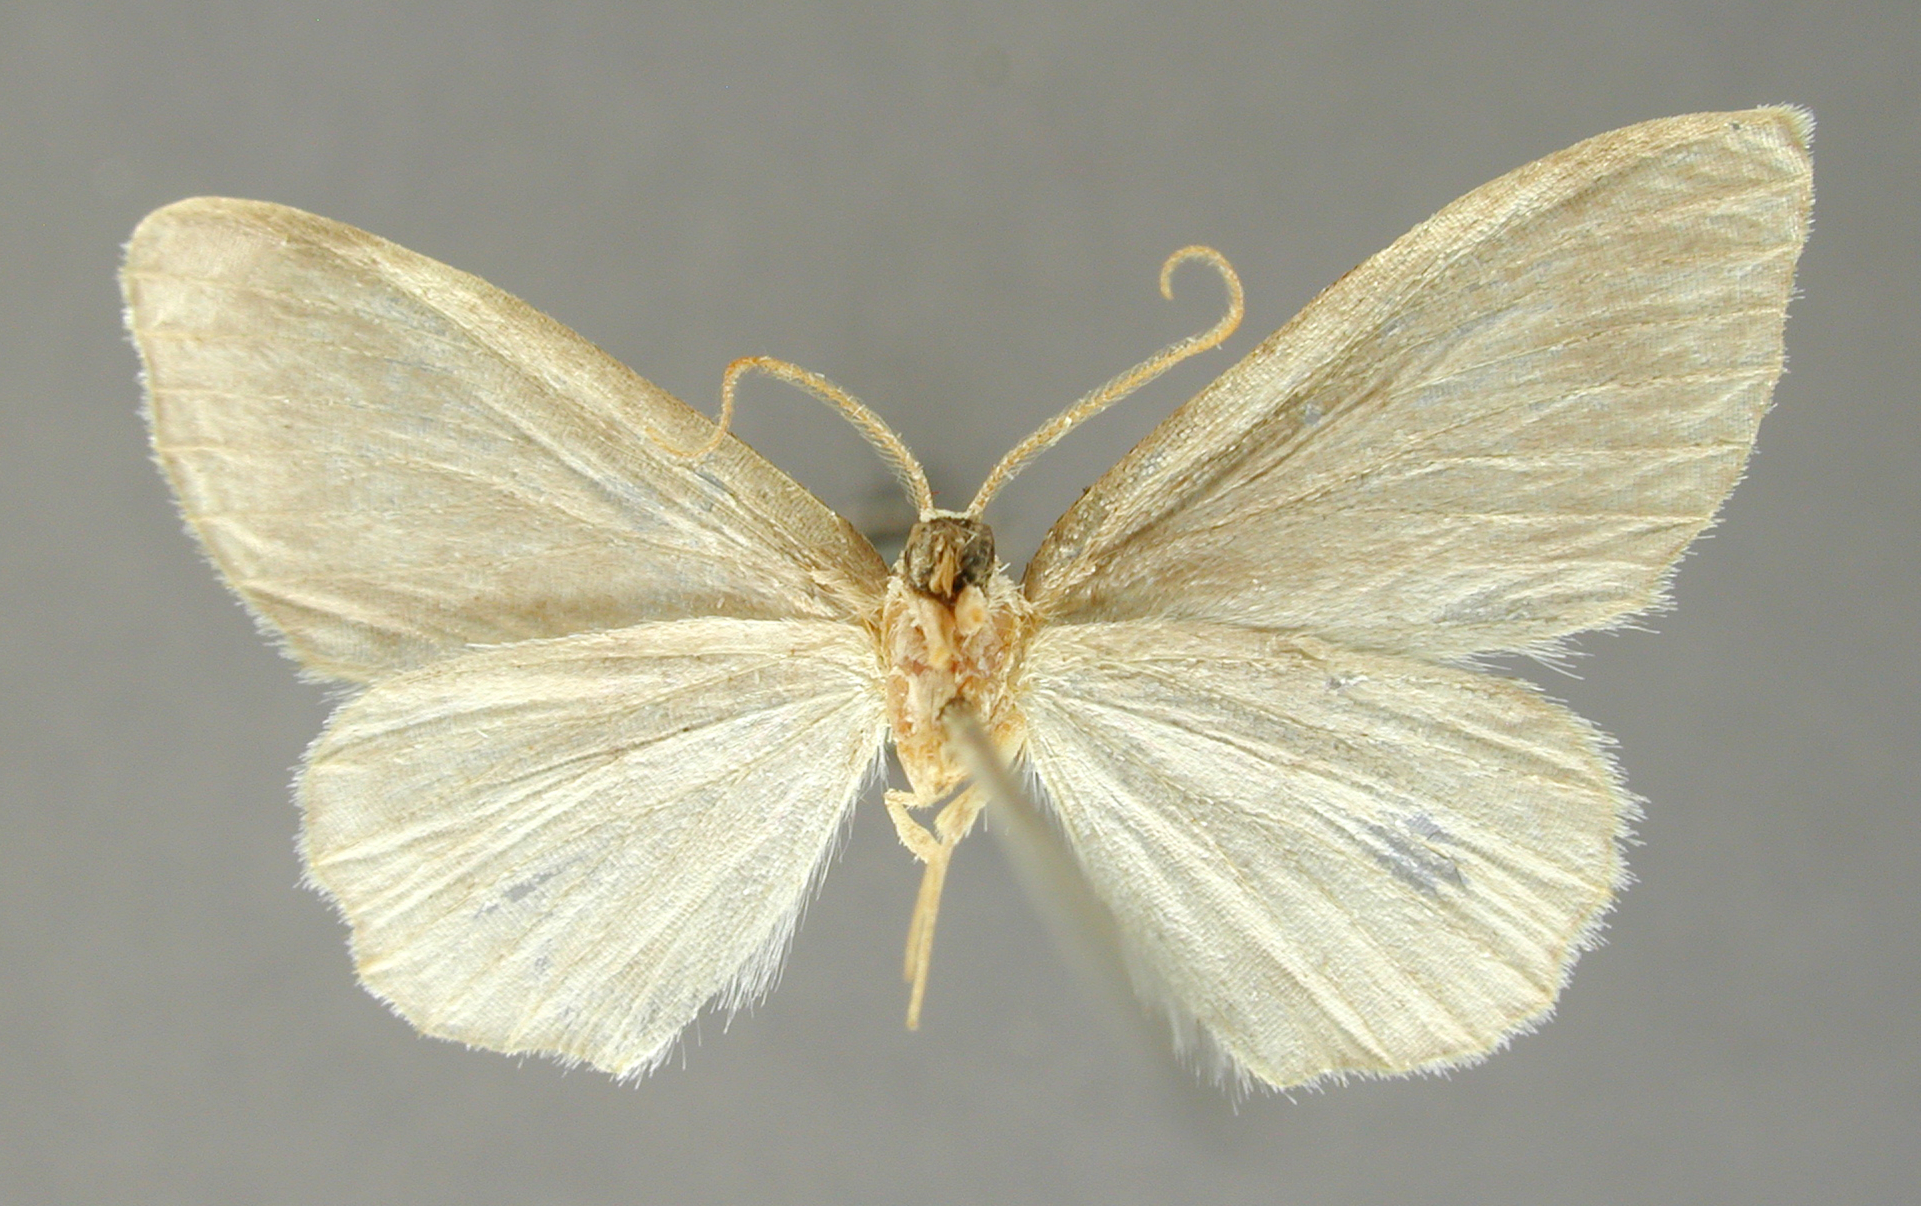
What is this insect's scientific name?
Ptychopoda grasuta
